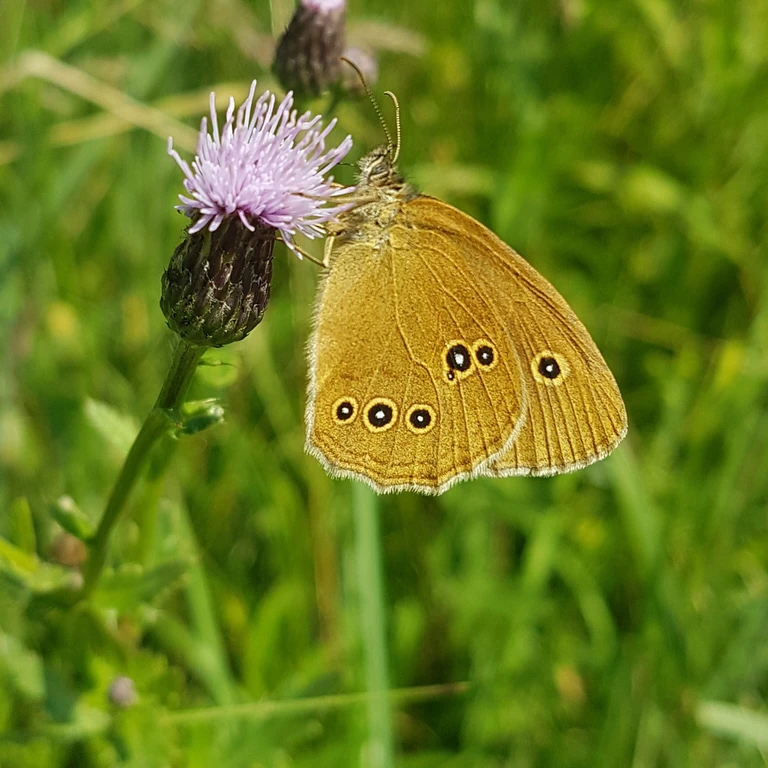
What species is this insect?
Aphantopus hyperantus
